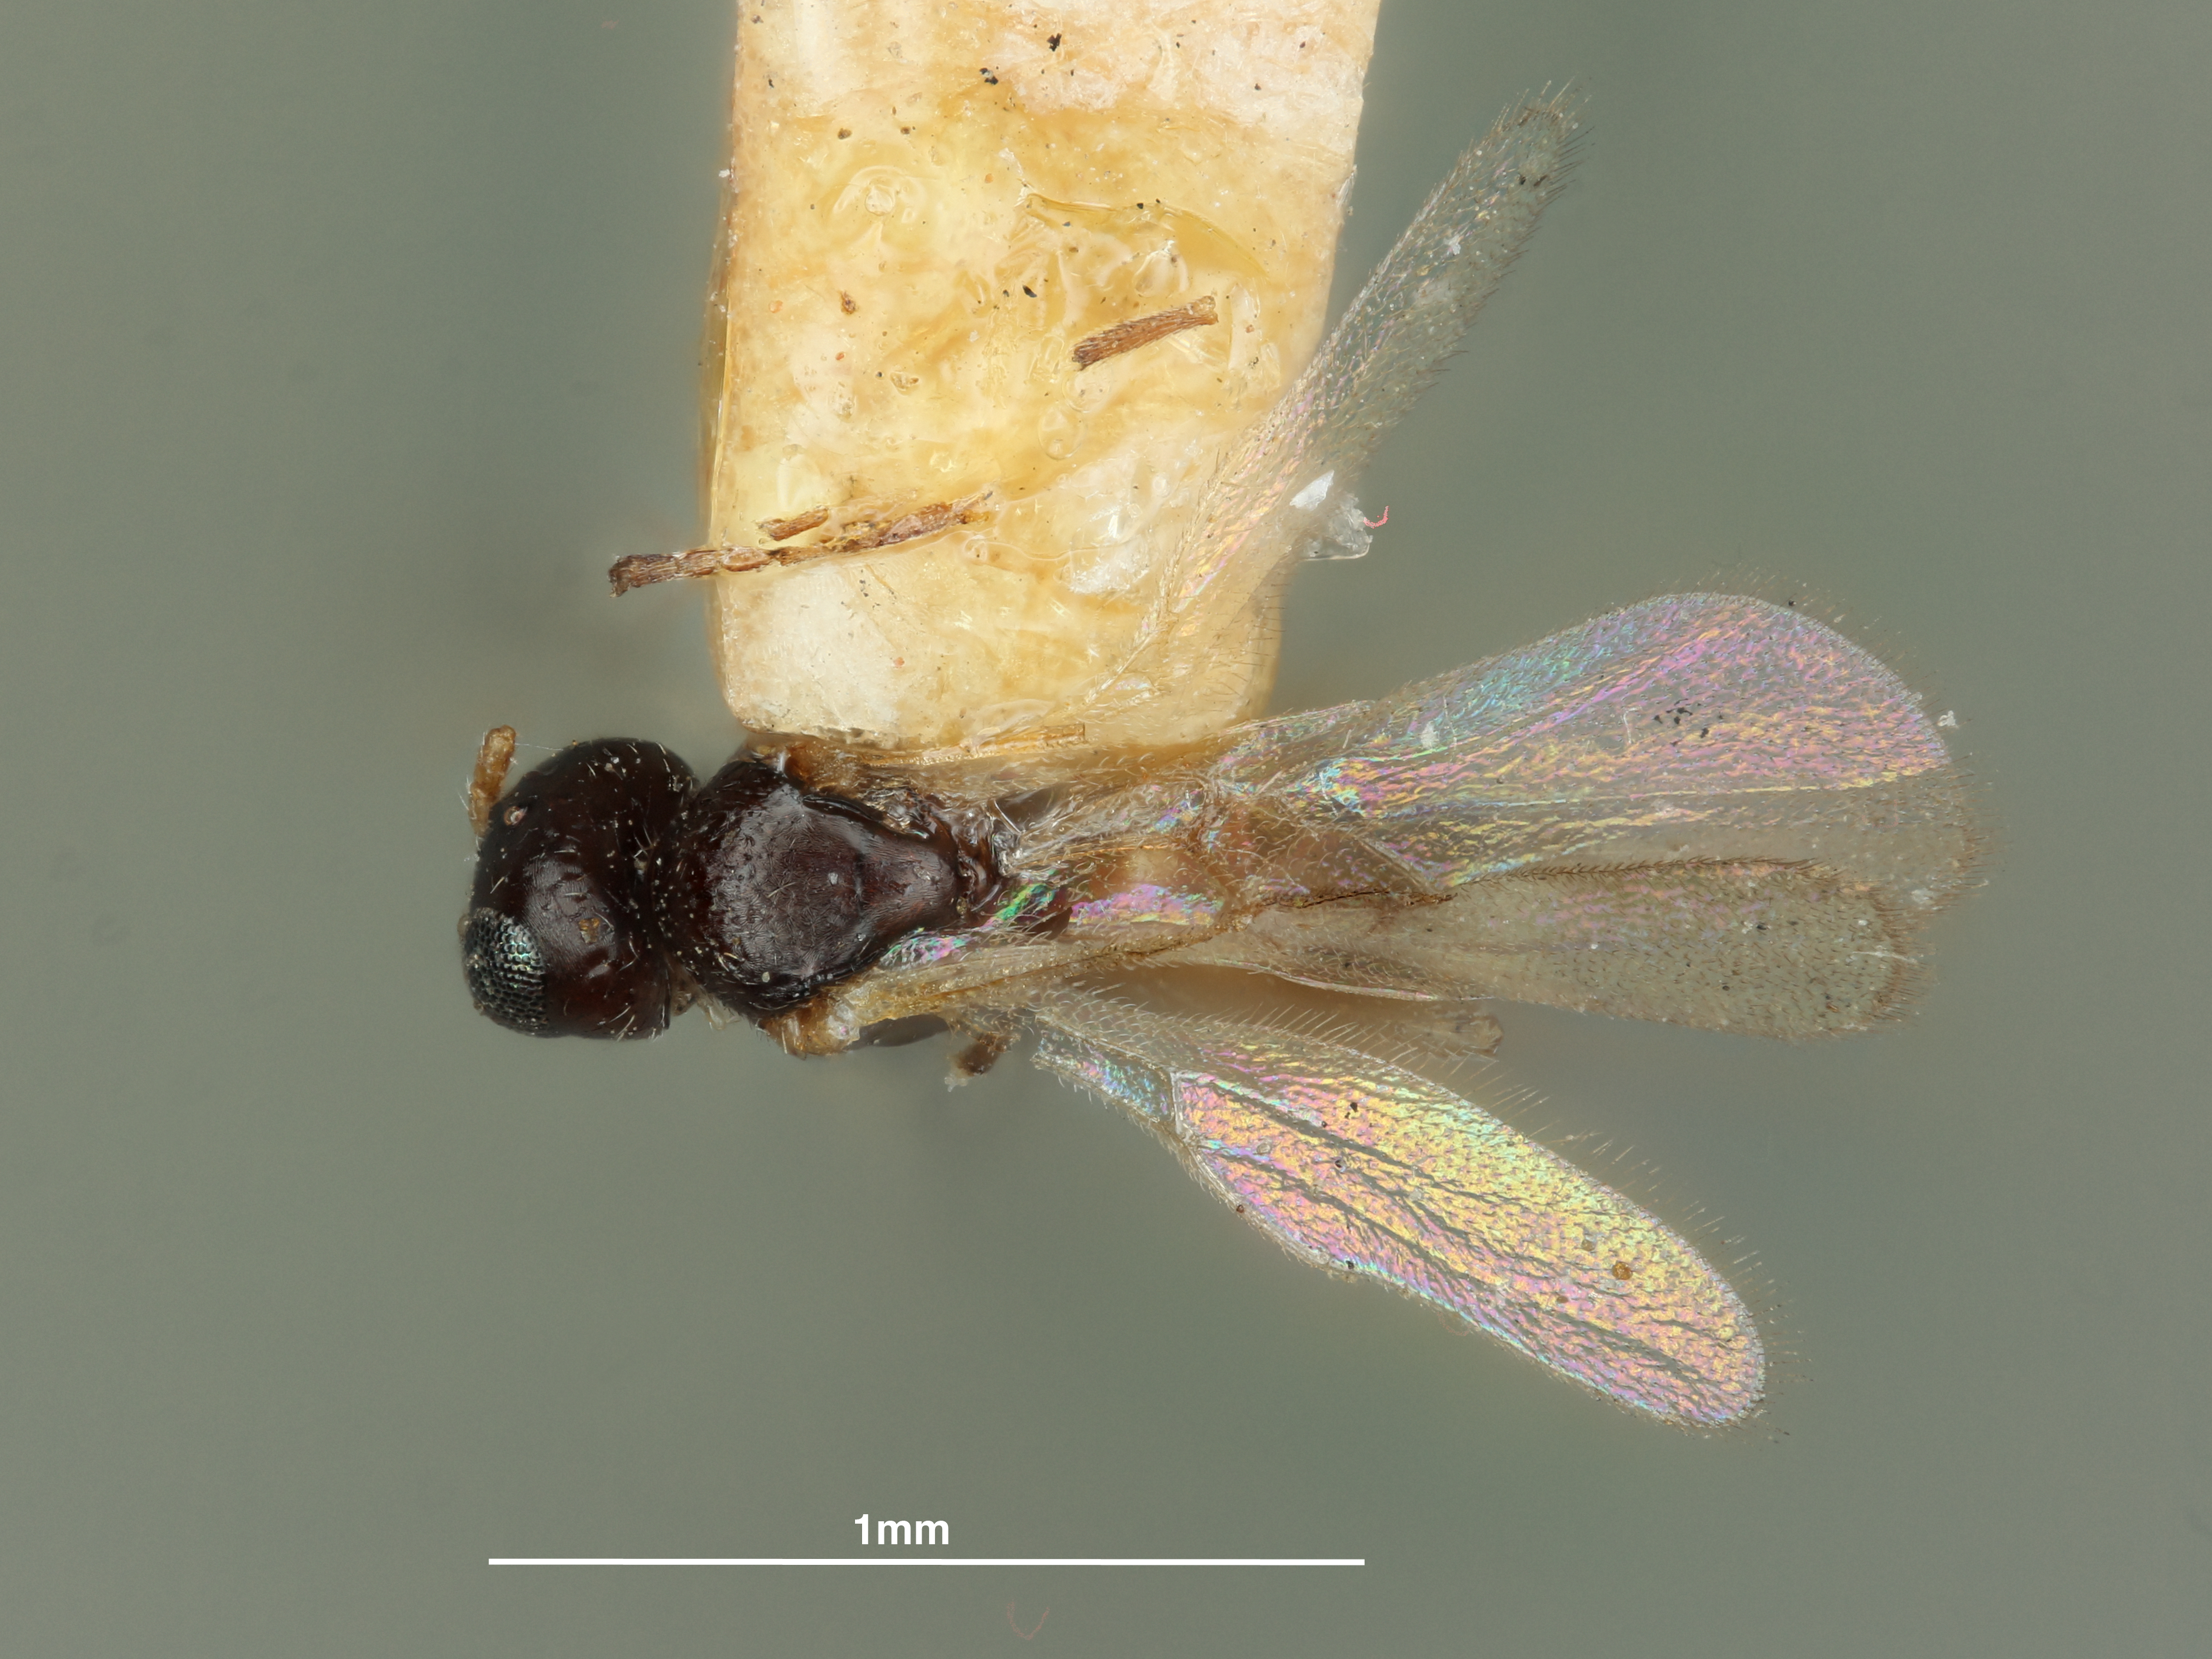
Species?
Mirax minuta
